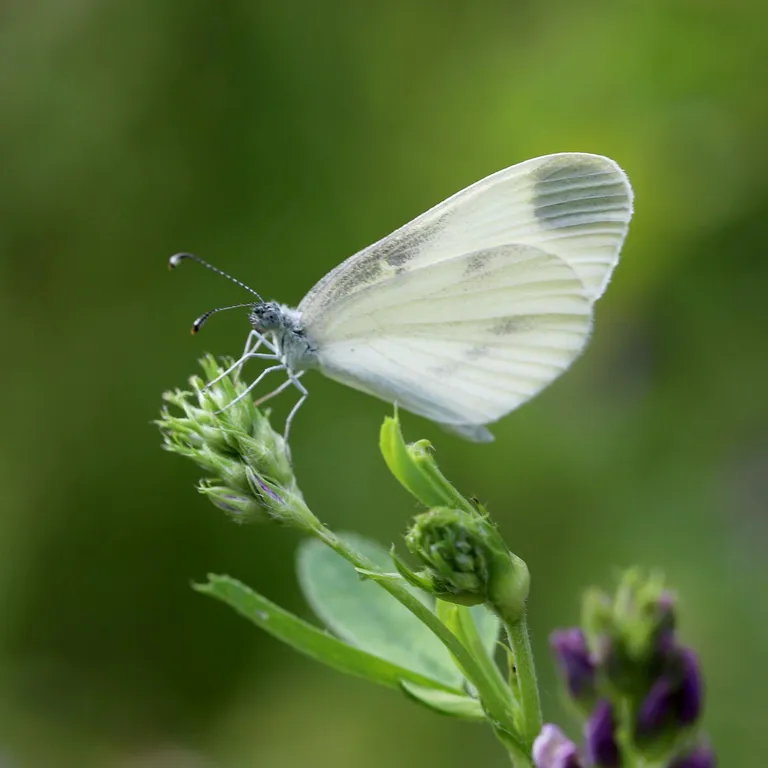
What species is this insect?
Leptidea sinapis/juvernica
